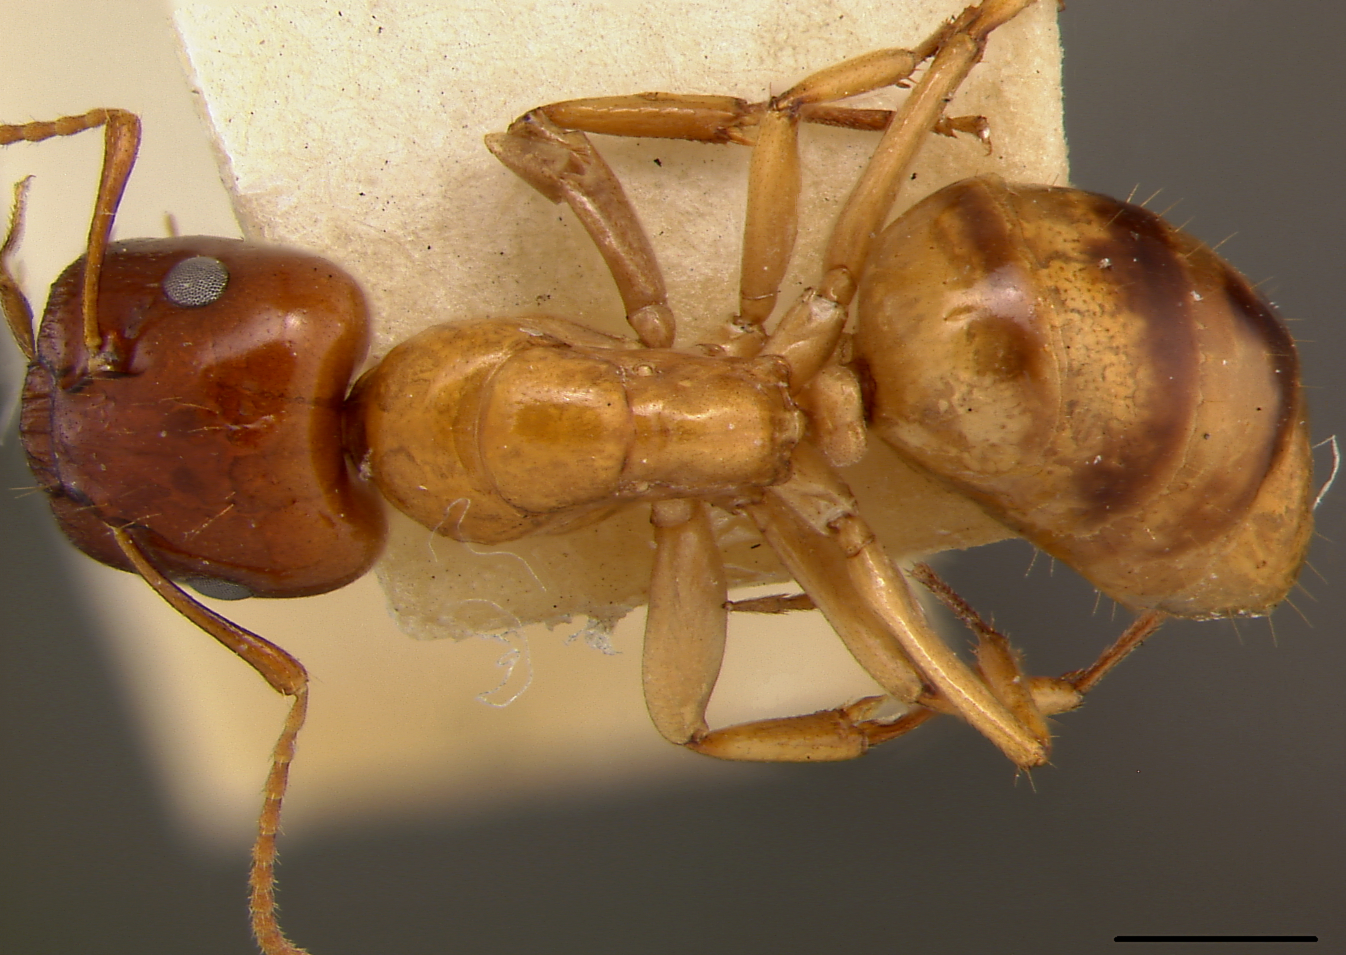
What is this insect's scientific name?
Camponotus maudella
